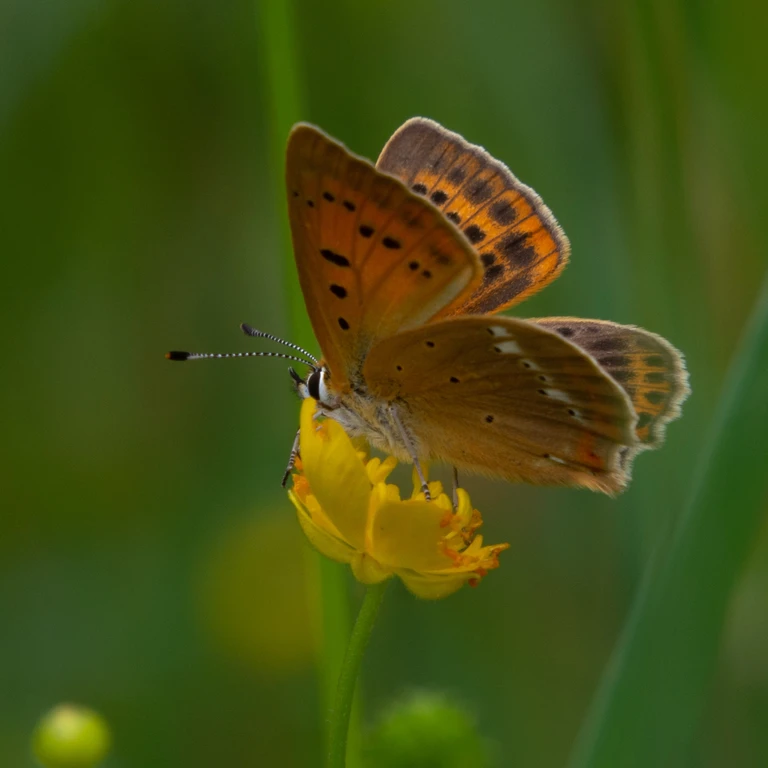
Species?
Lycaena virgaureae
